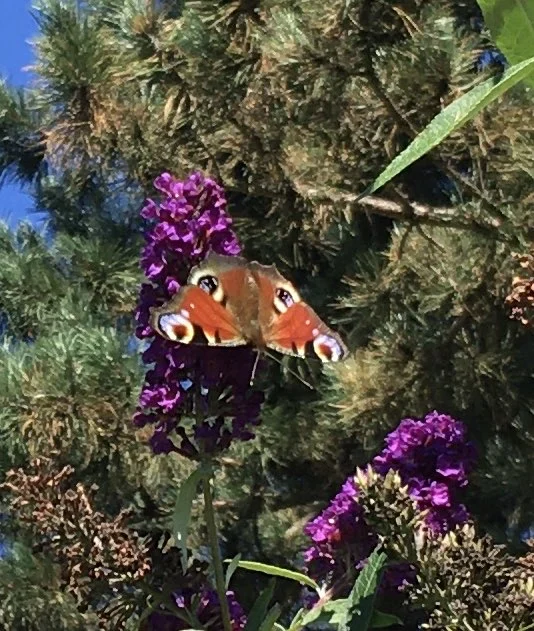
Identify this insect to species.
Aglais io
